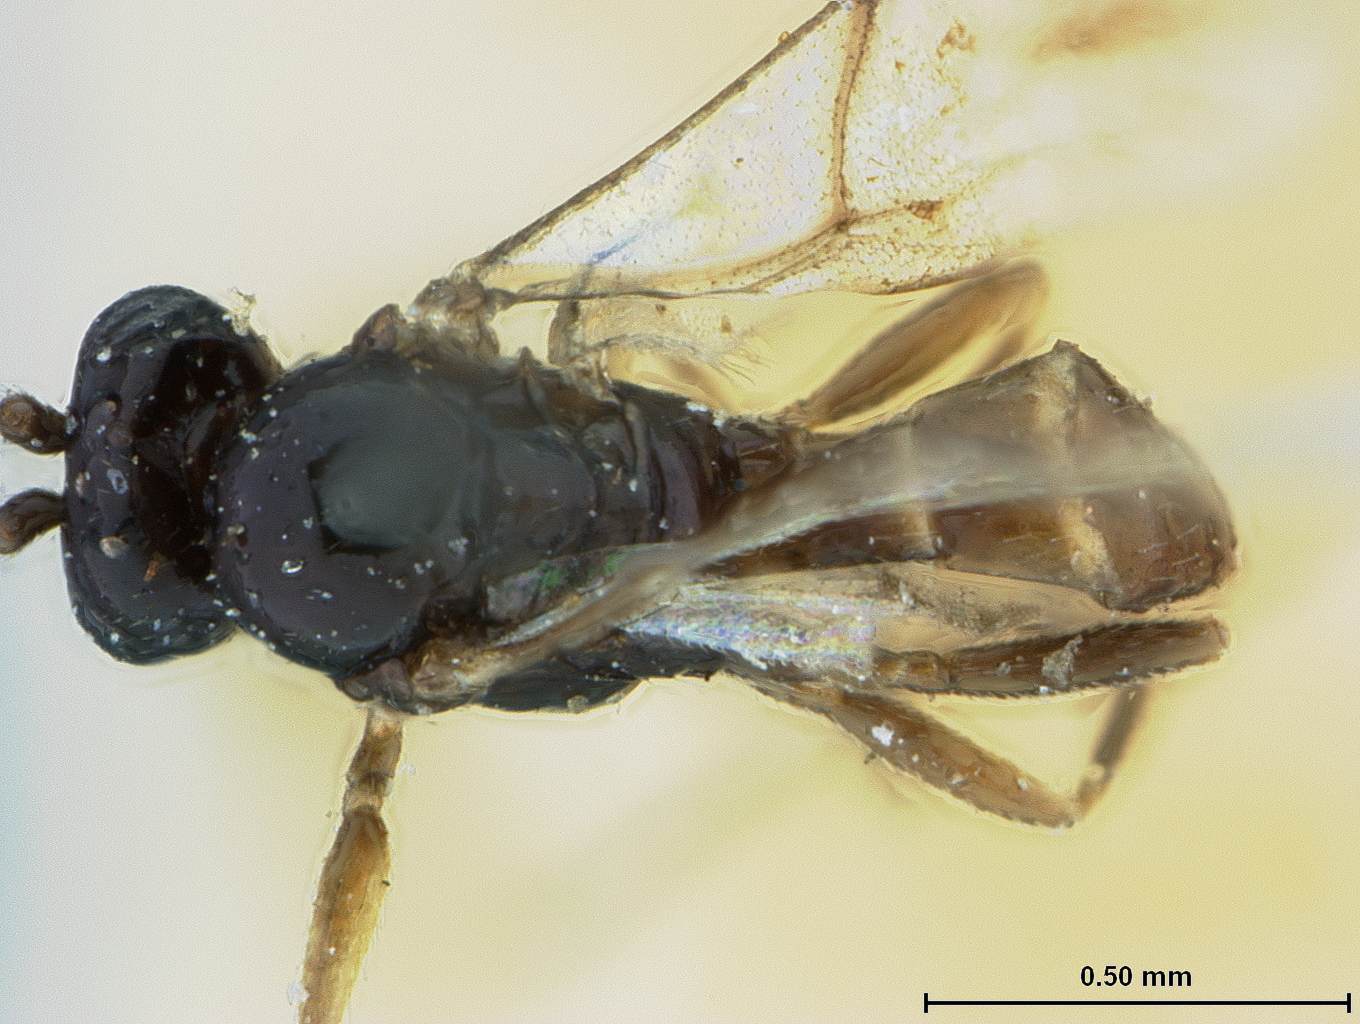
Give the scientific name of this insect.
Lysiphlebus piceiventris
